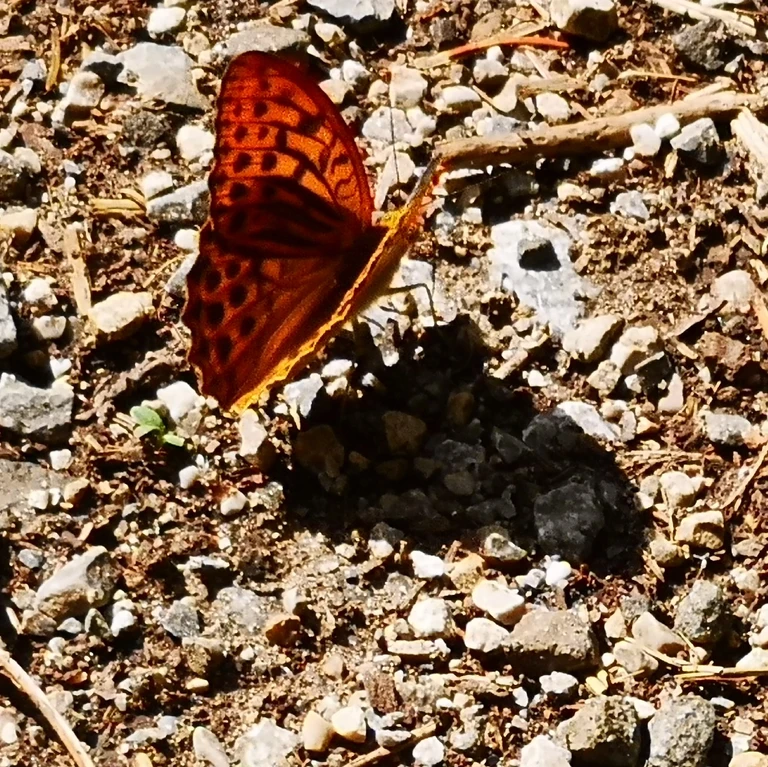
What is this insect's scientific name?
Argynnis paphia
